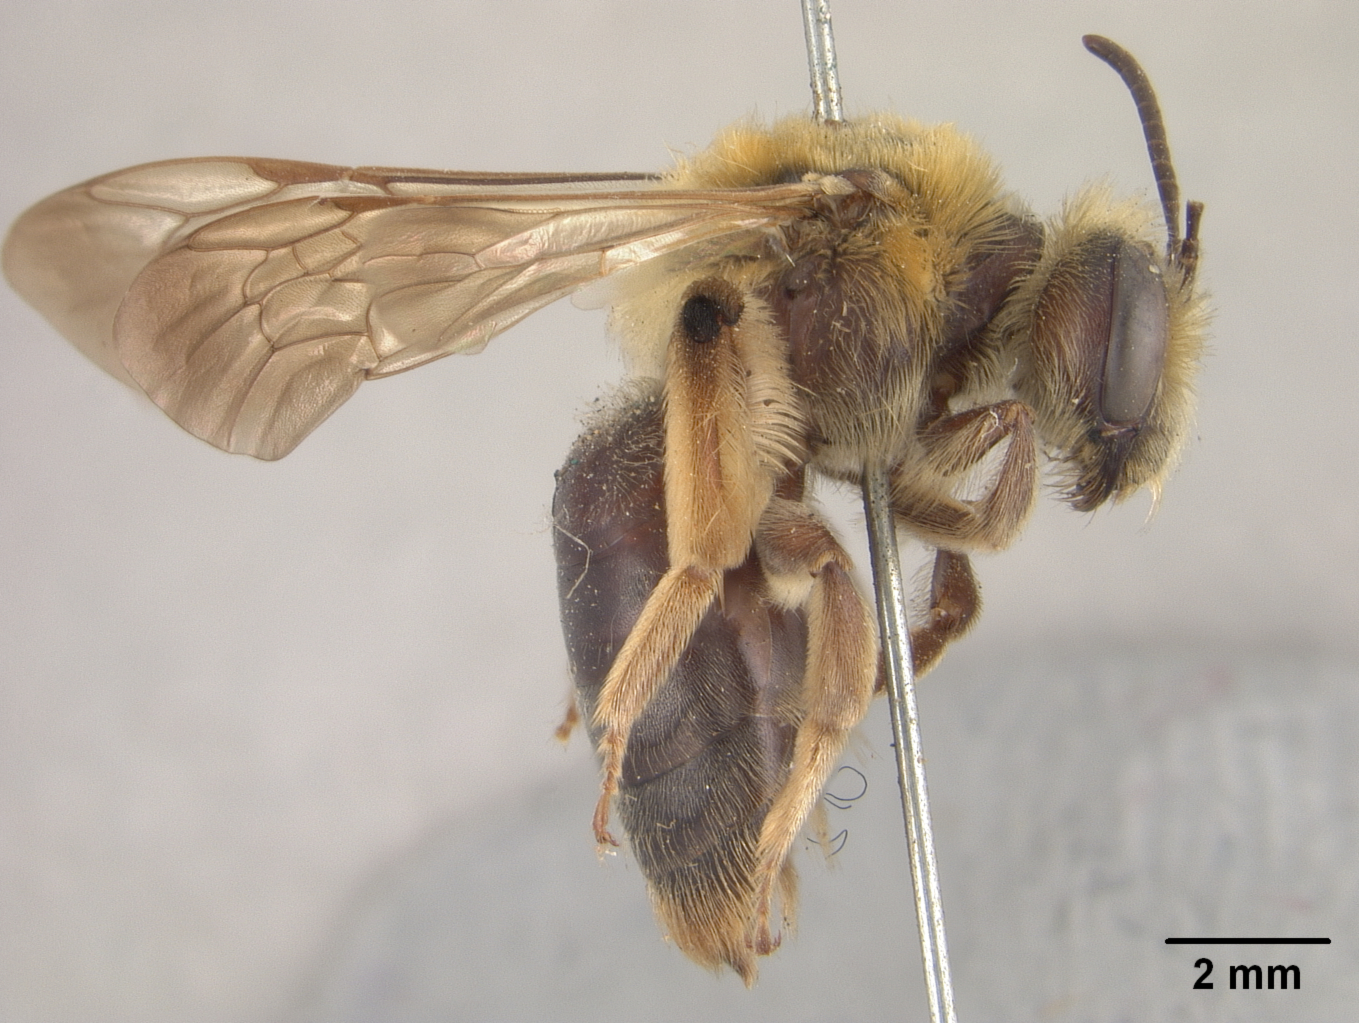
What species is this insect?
Andrena belfragei
